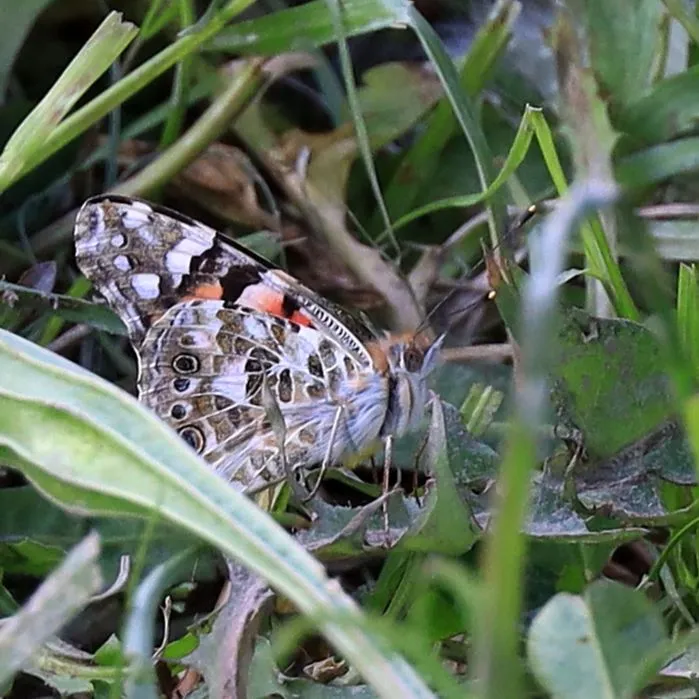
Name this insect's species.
Vanessa cardui
